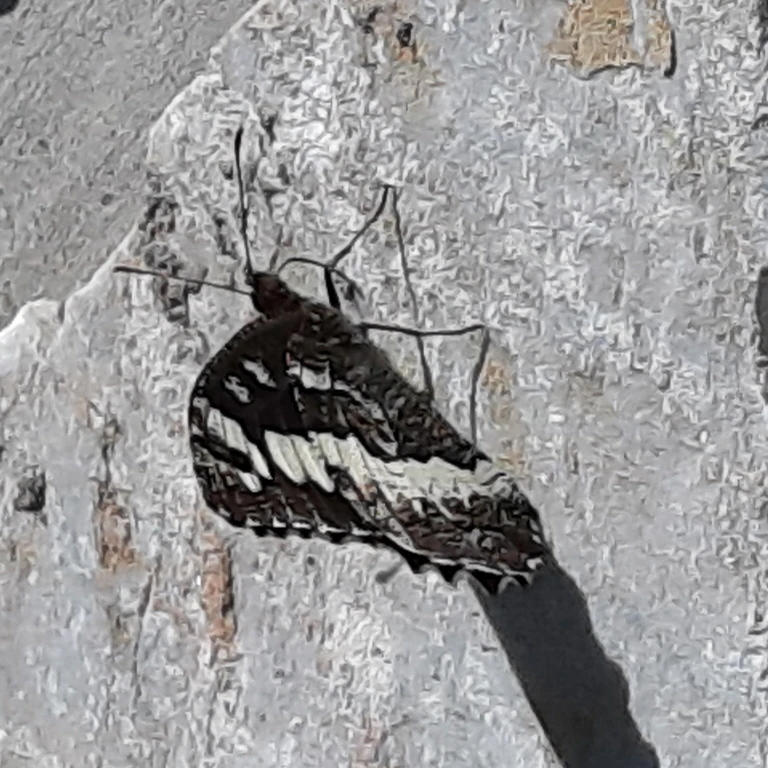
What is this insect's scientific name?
Brintesia circe
